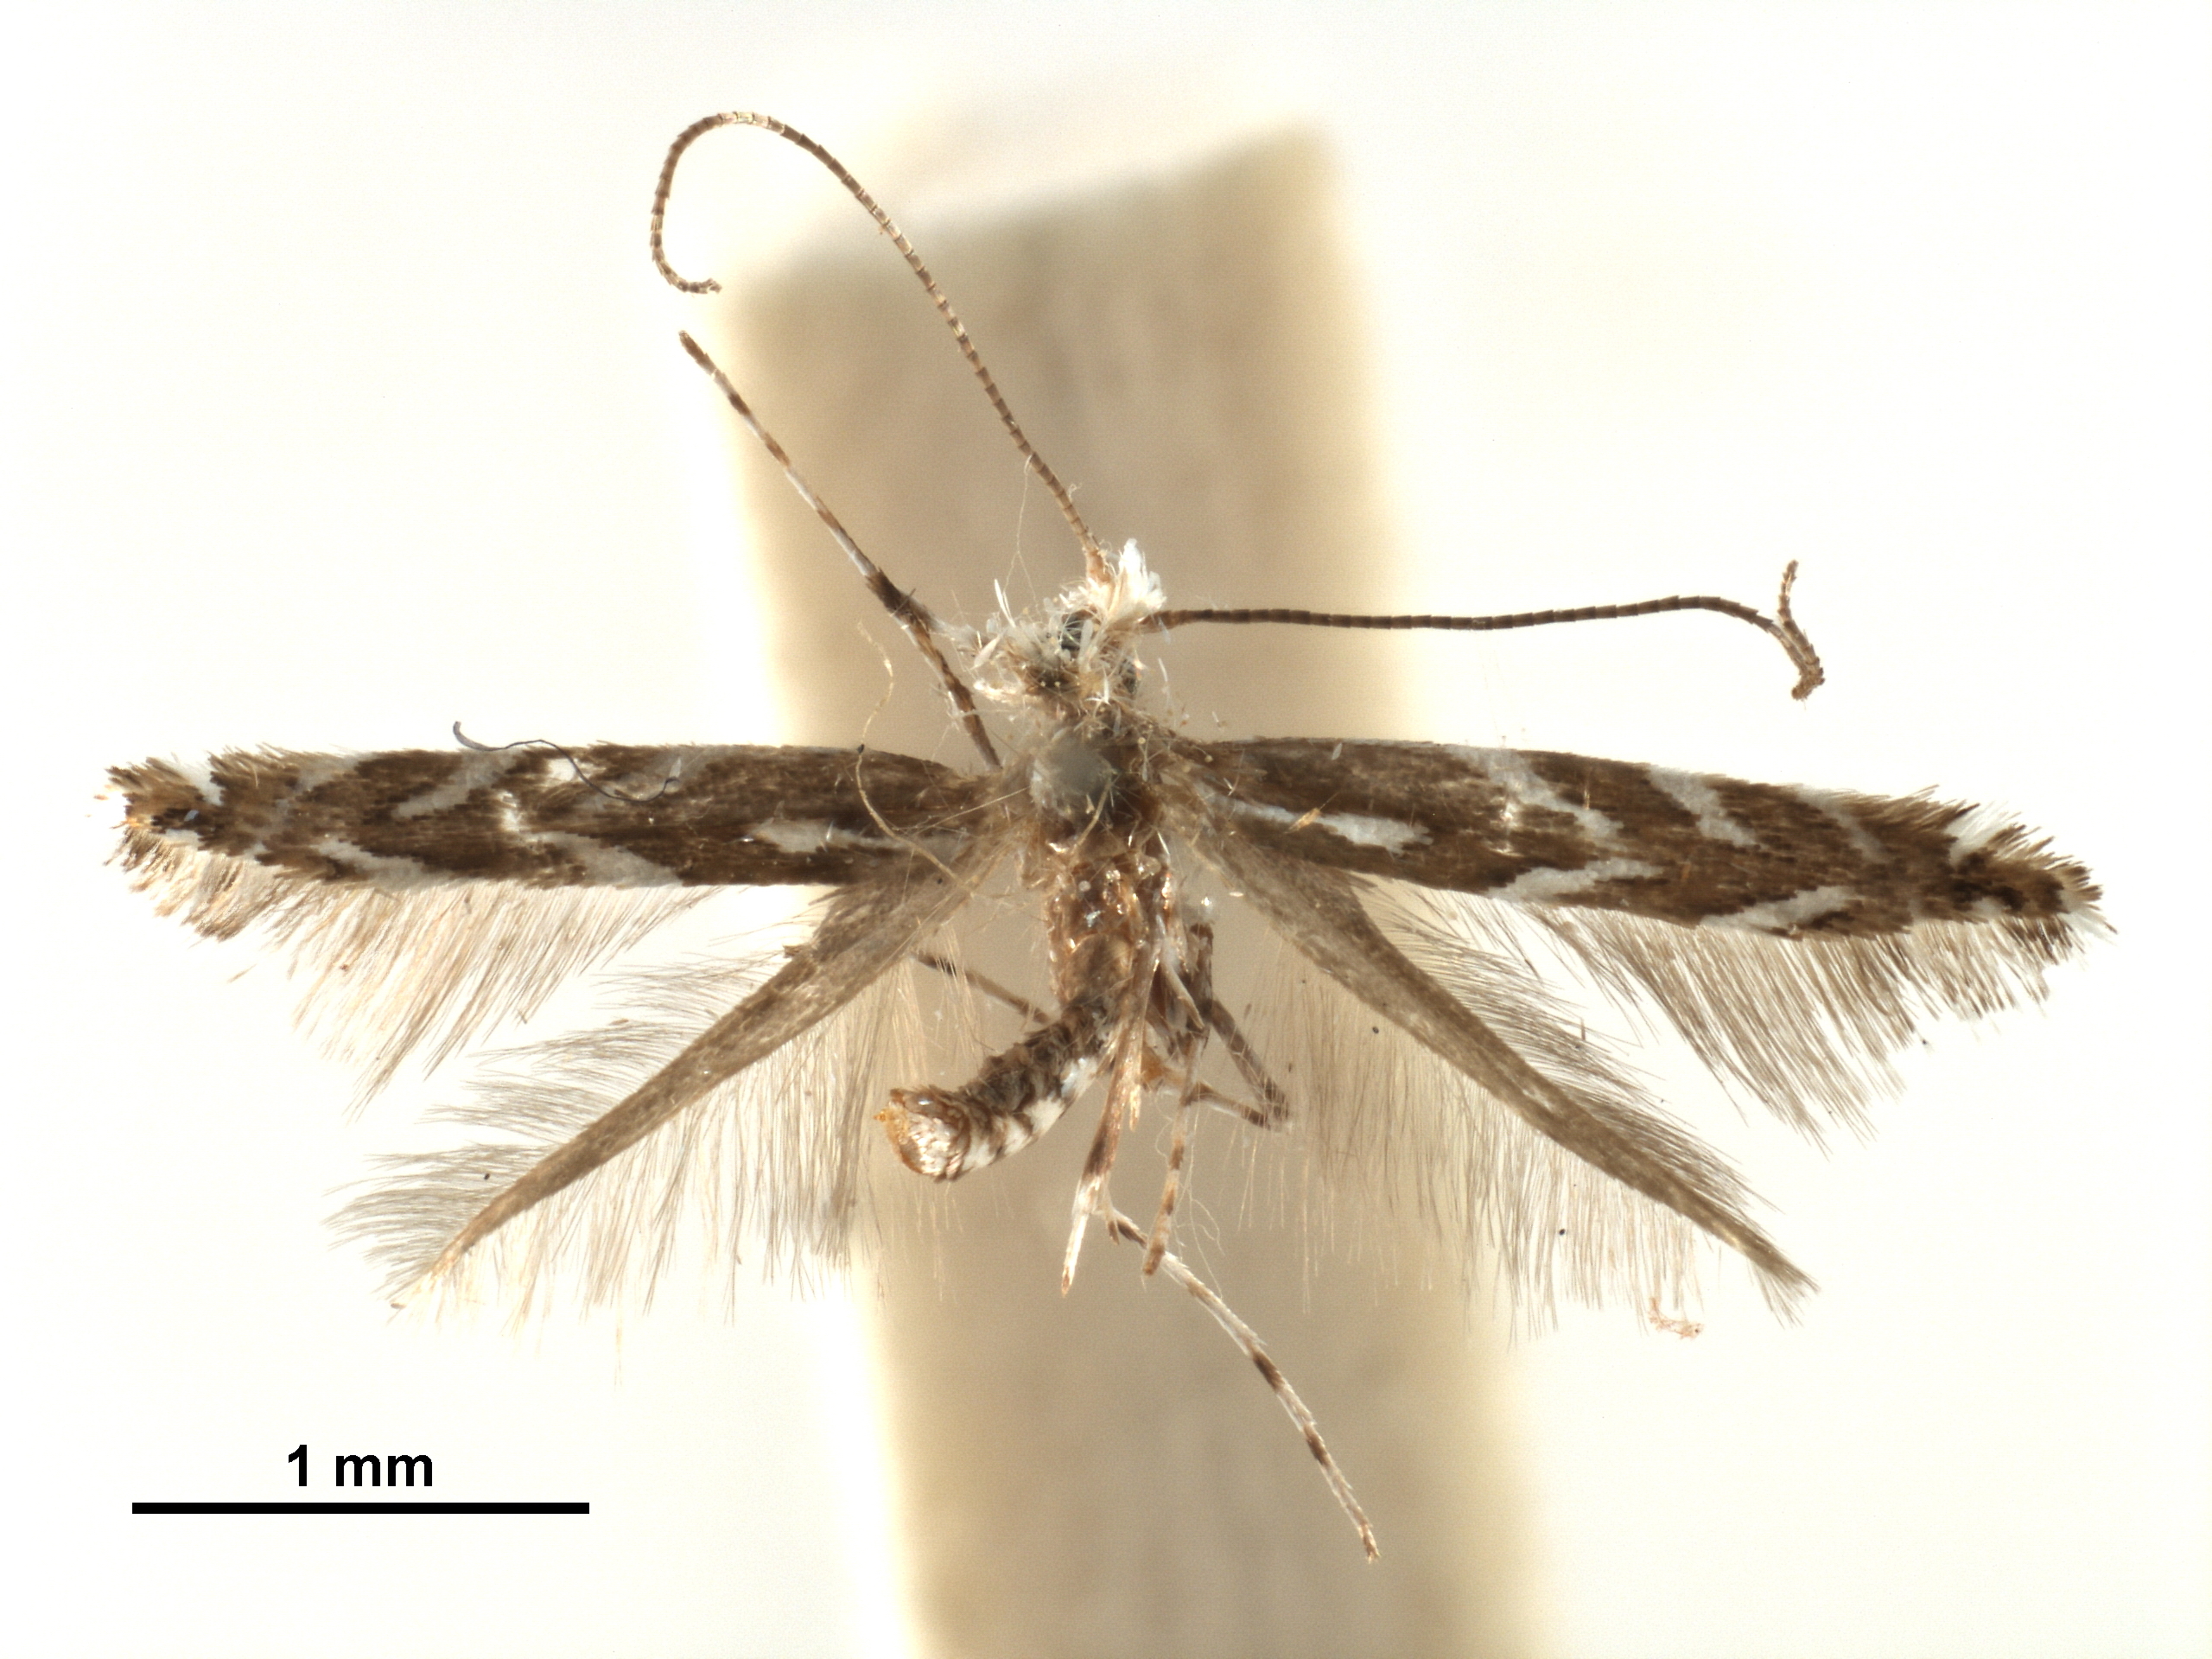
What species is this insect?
Caloptilia perisphena
